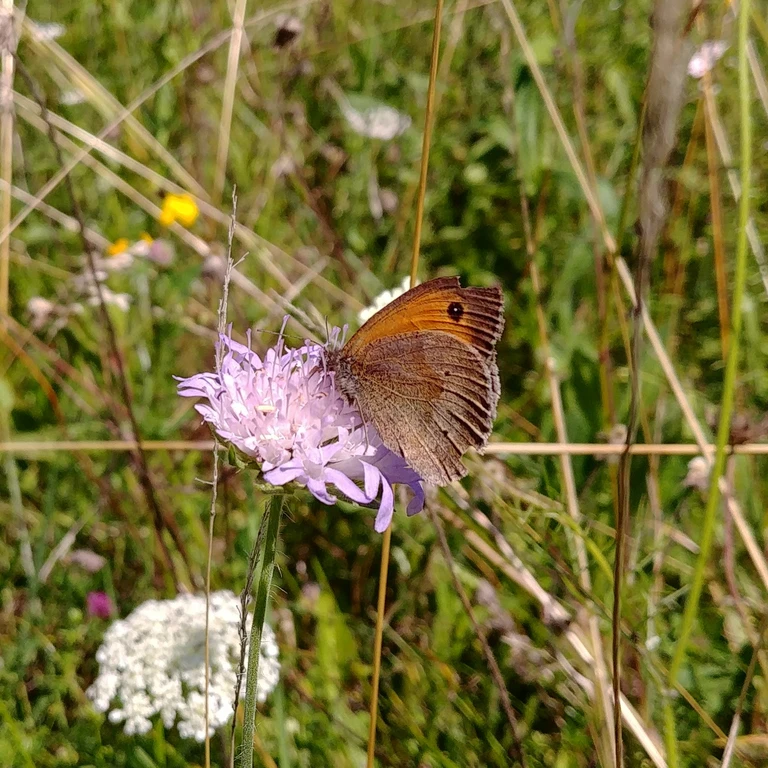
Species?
Maniola jurtina
